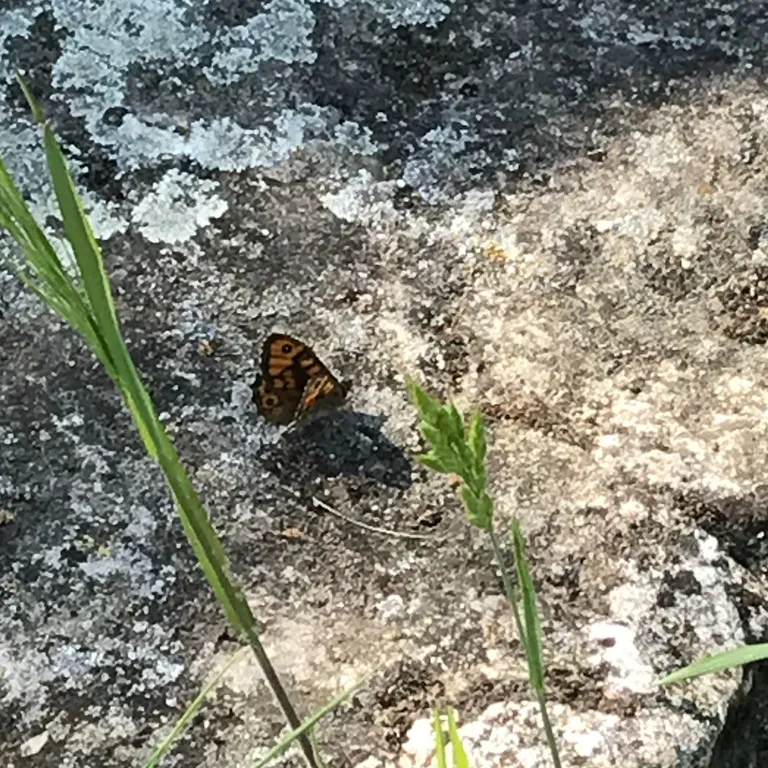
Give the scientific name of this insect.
Lasiommata megera (also Pararge megera)
